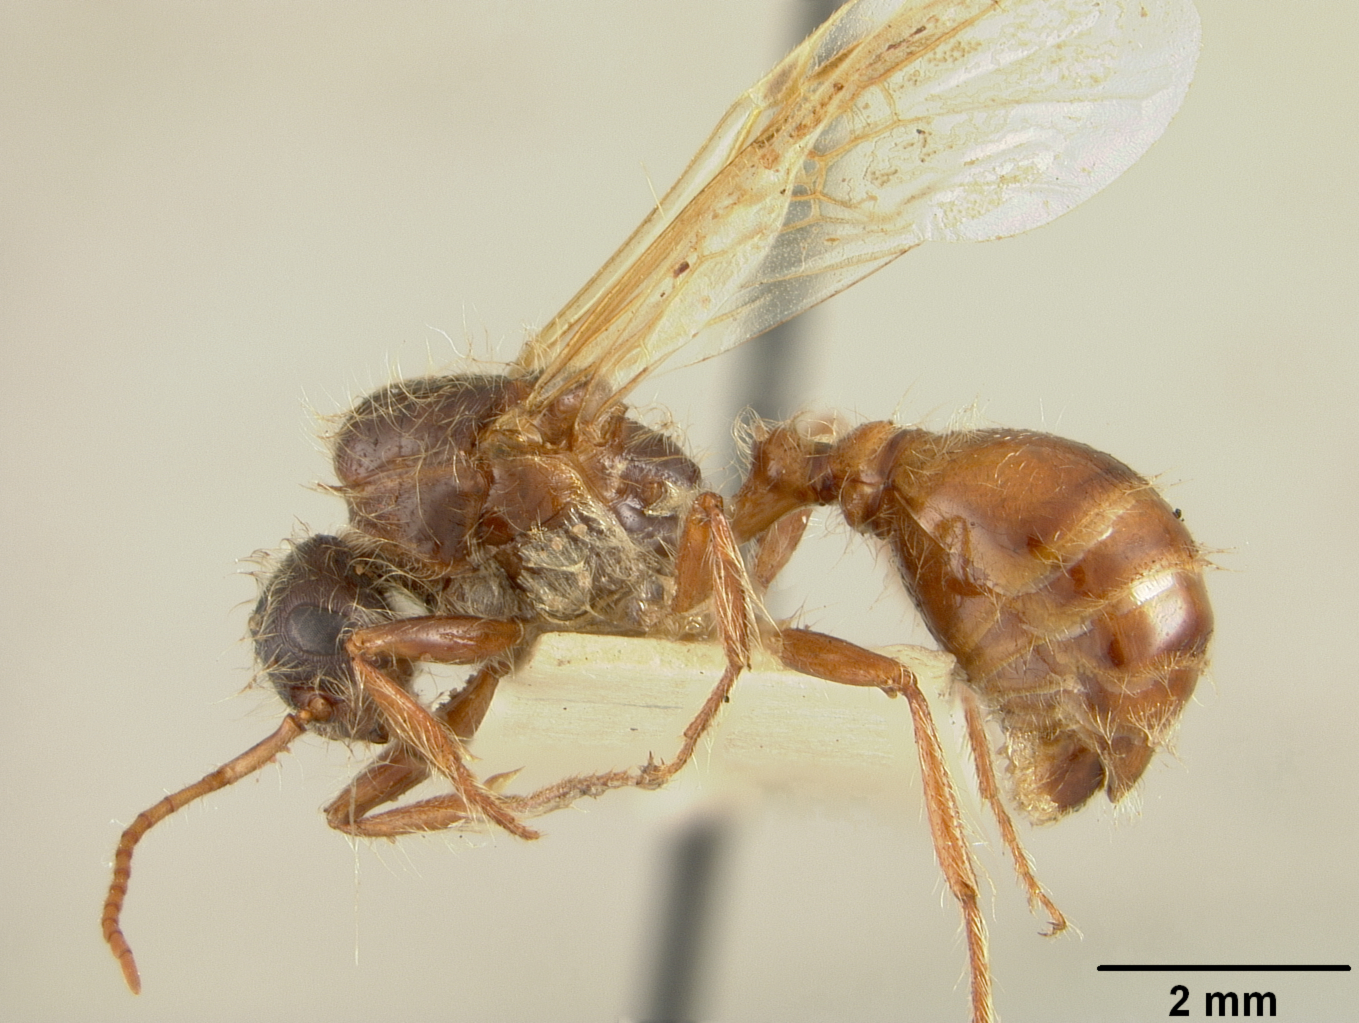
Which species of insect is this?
Pogonomyrmex occidentalis
